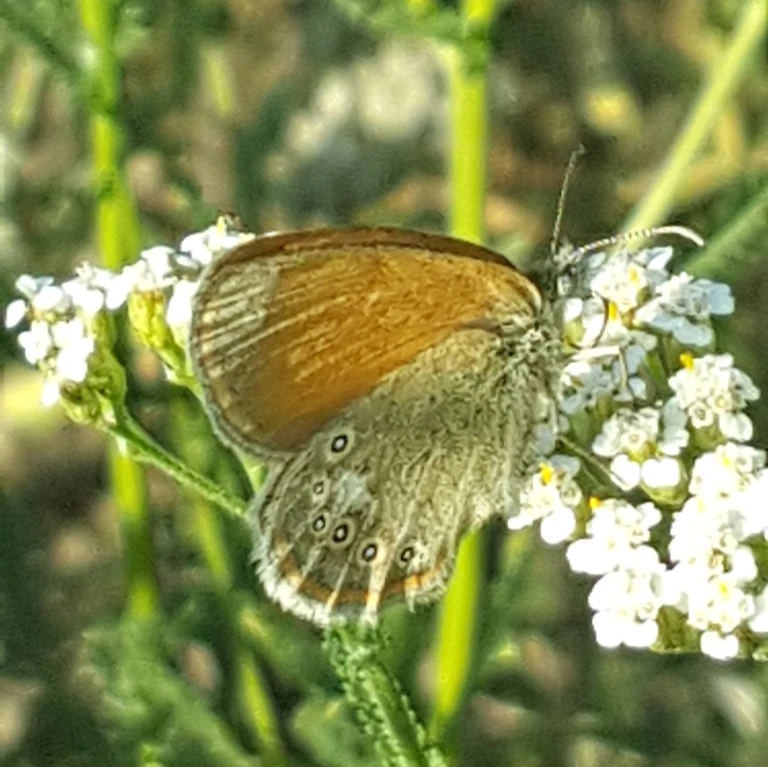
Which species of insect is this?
Coenonympha glycerion (also Coenonympha iphis)
